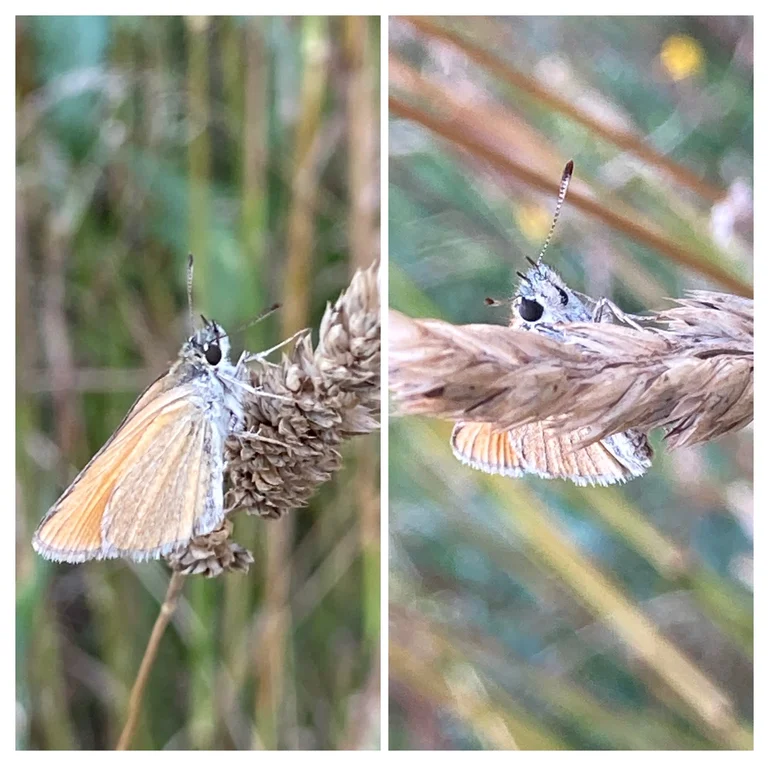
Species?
Thymelicus lineola
